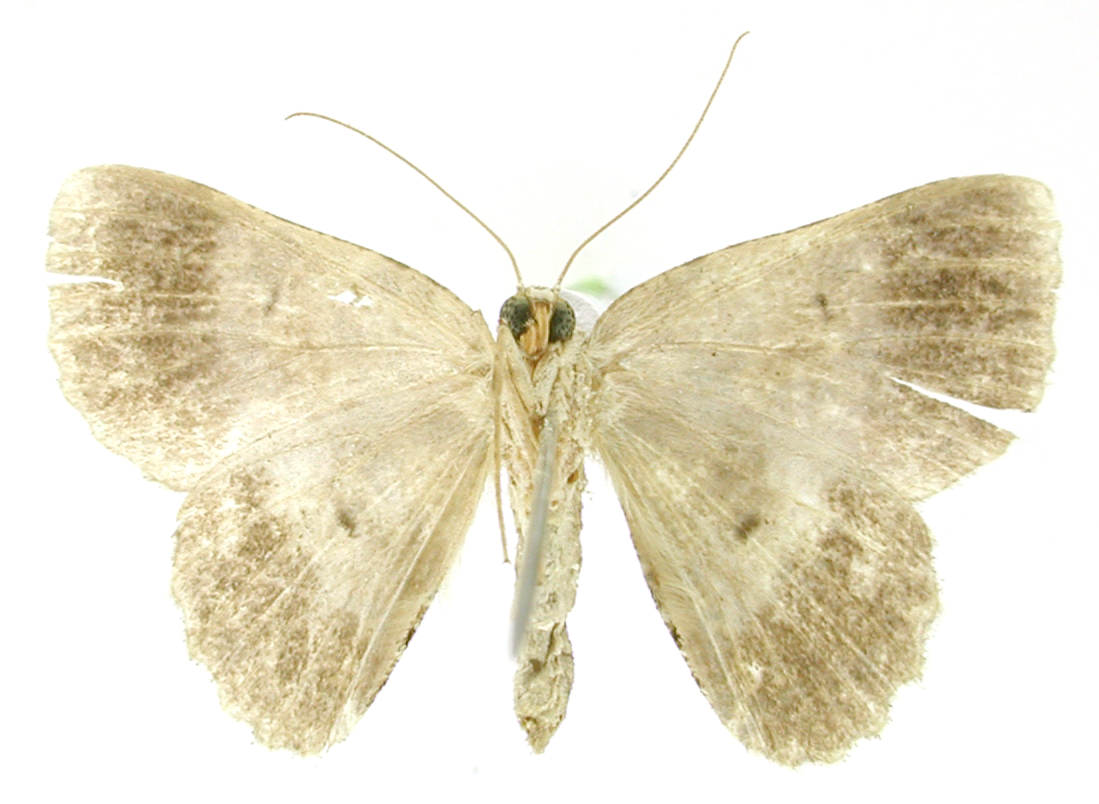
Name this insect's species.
Bryoptera albiplaga
